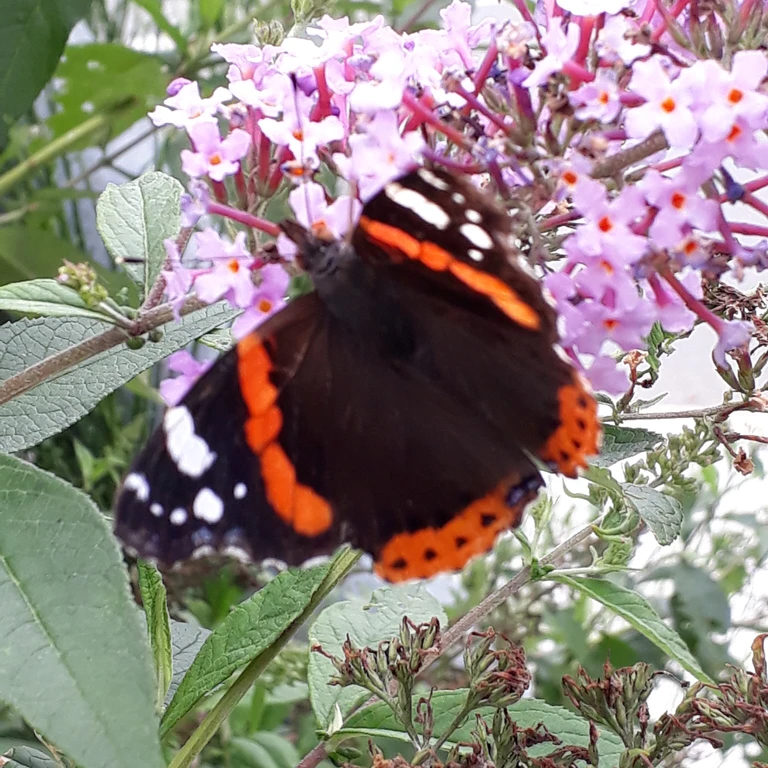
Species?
Vanessa atalanta
